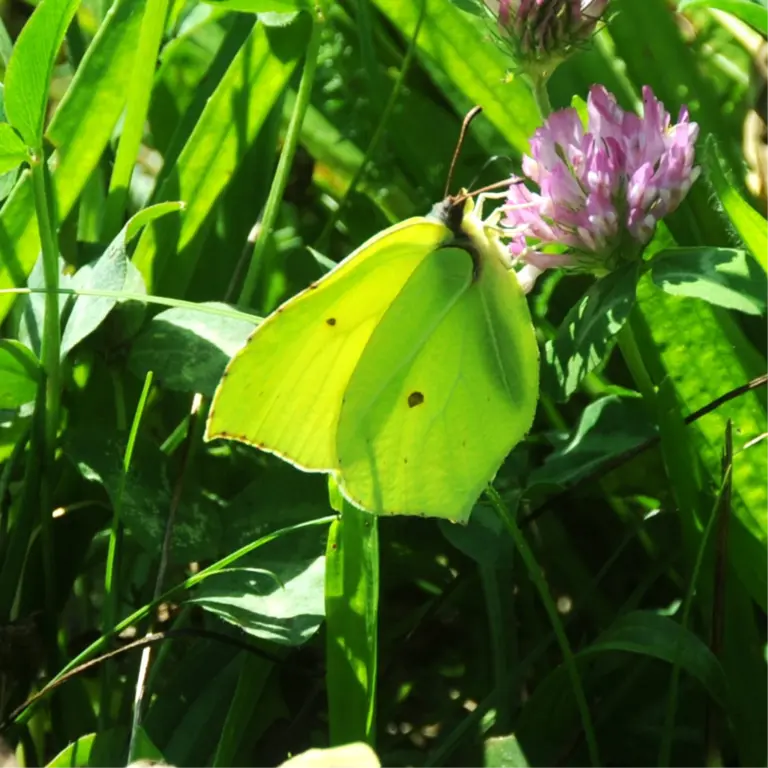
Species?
Gonepteryx rhamni
